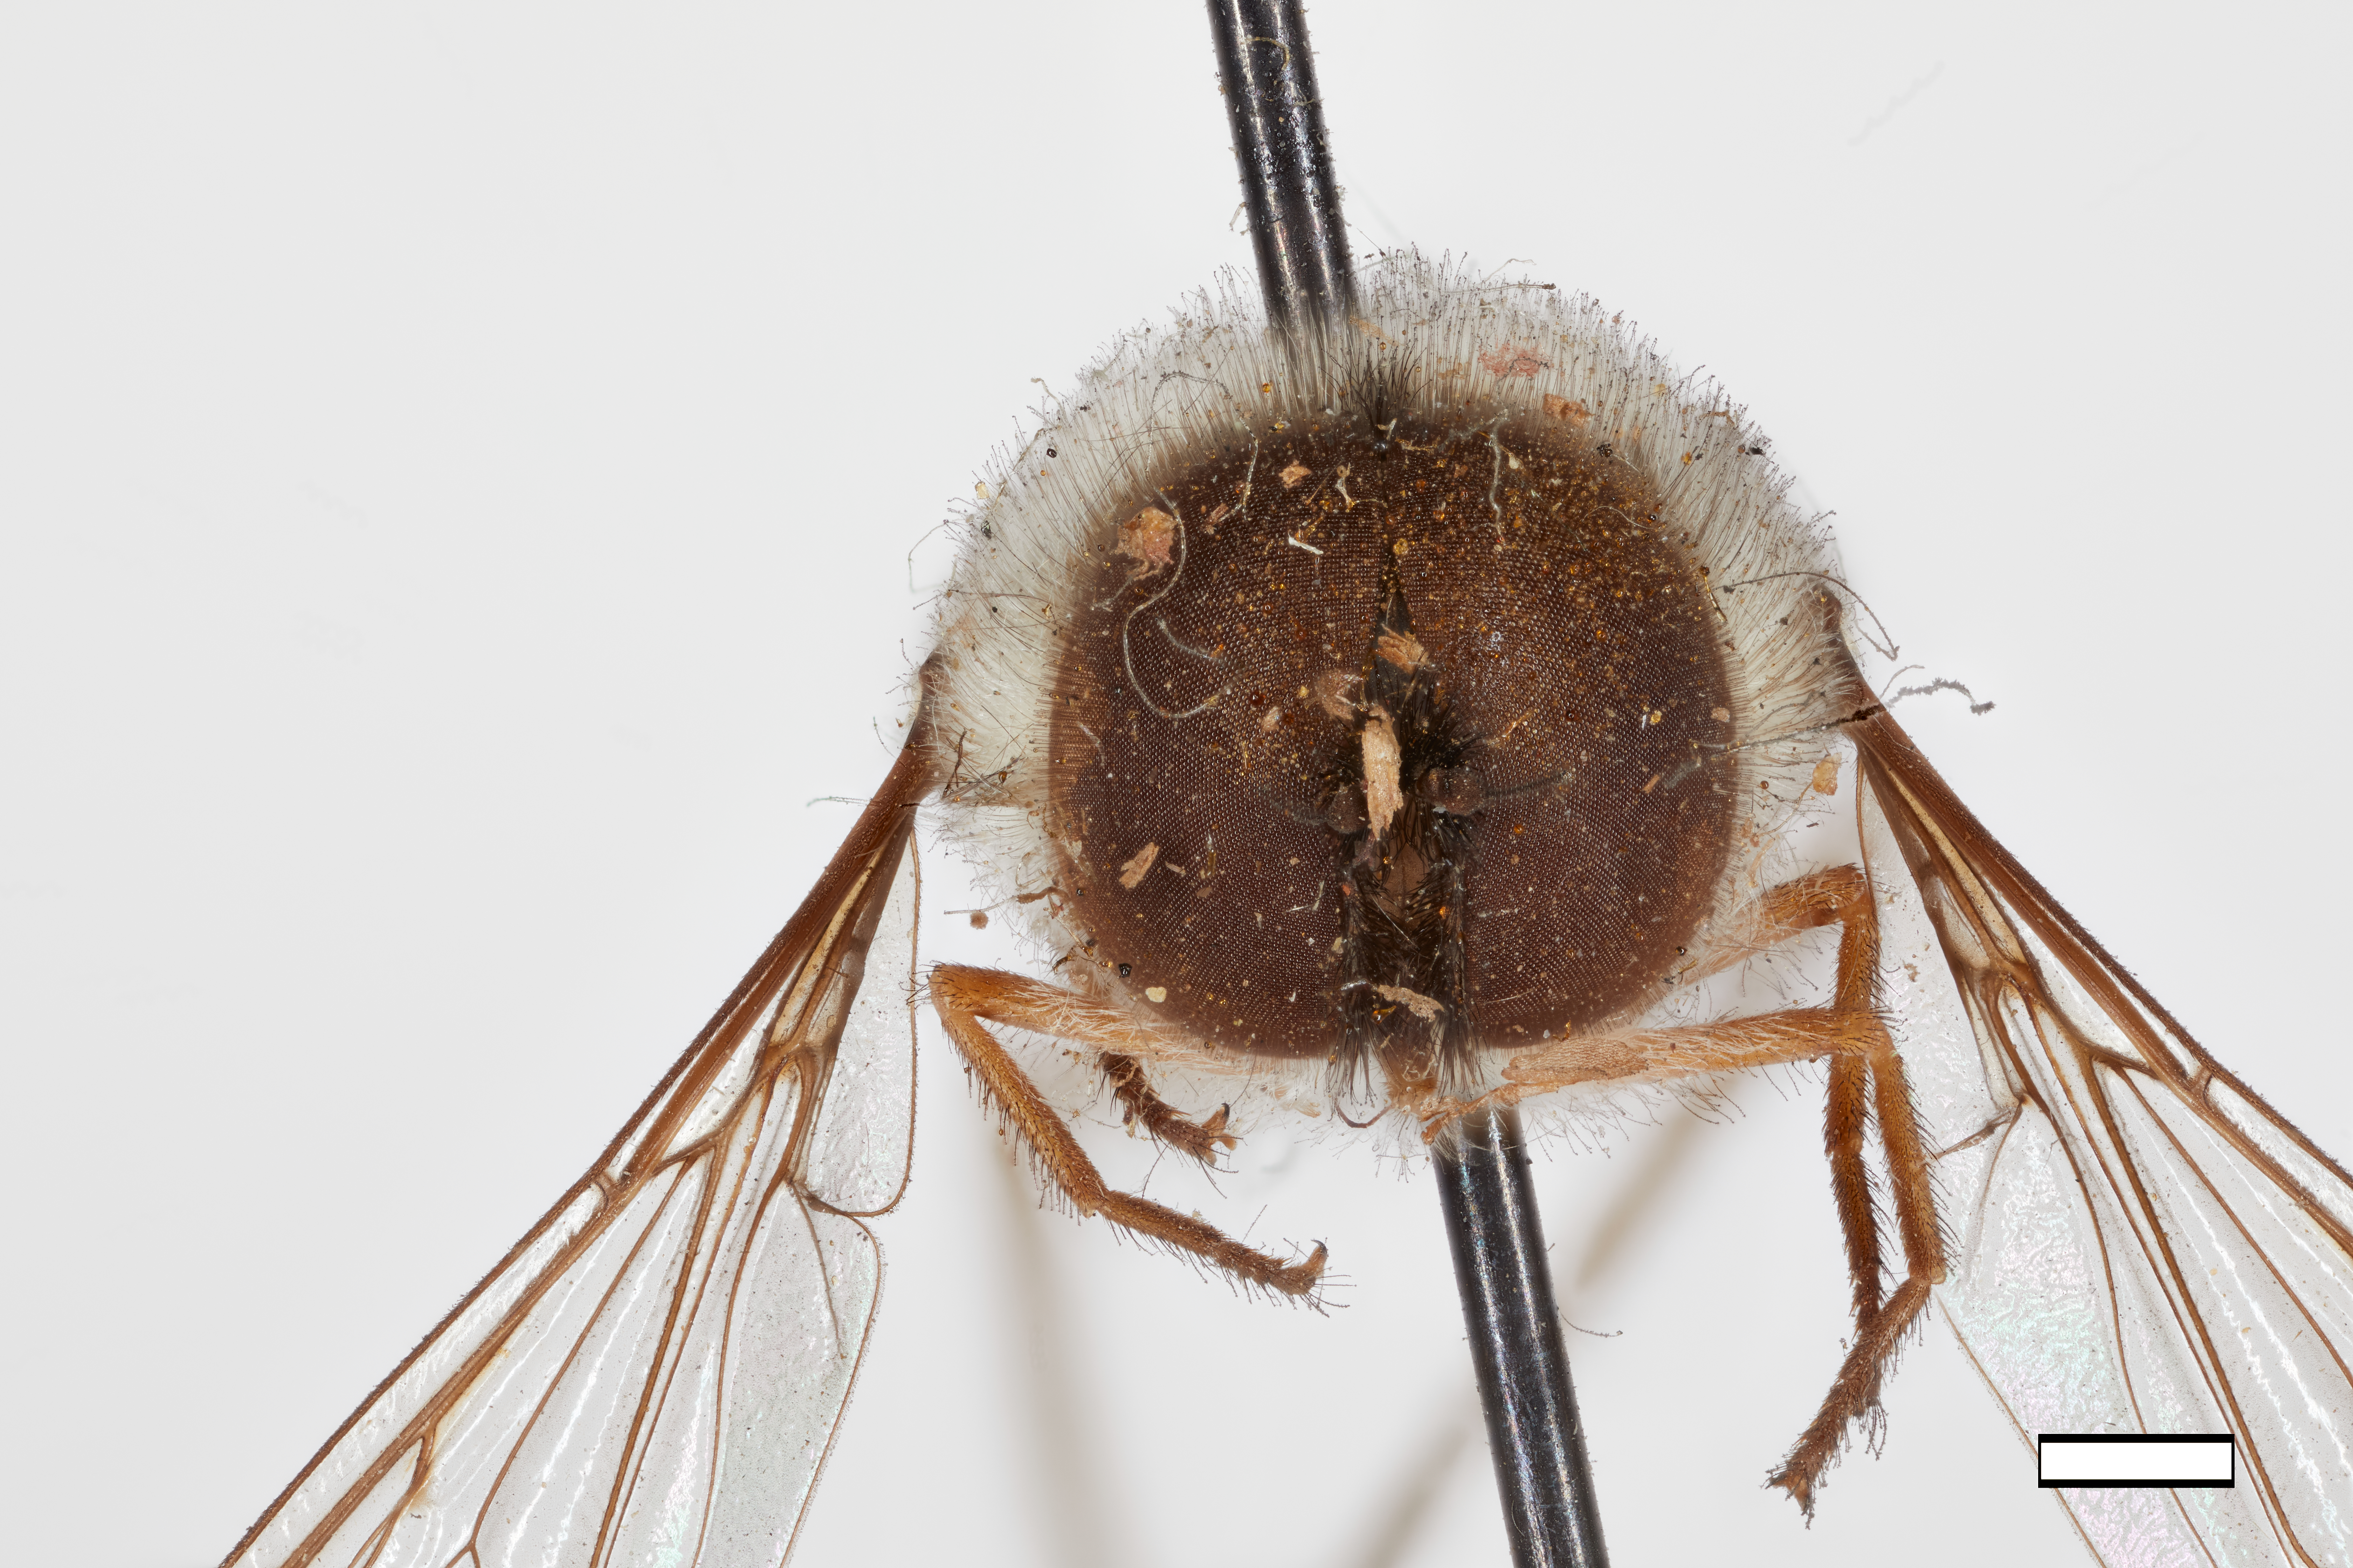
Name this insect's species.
Hirmoneura texana
